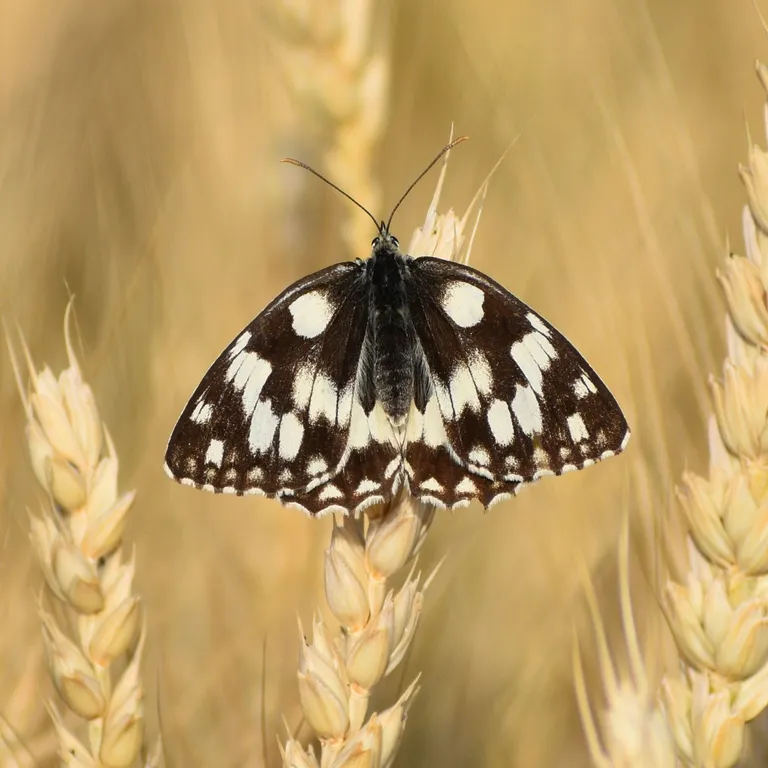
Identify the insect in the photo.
Melanargia galathea
